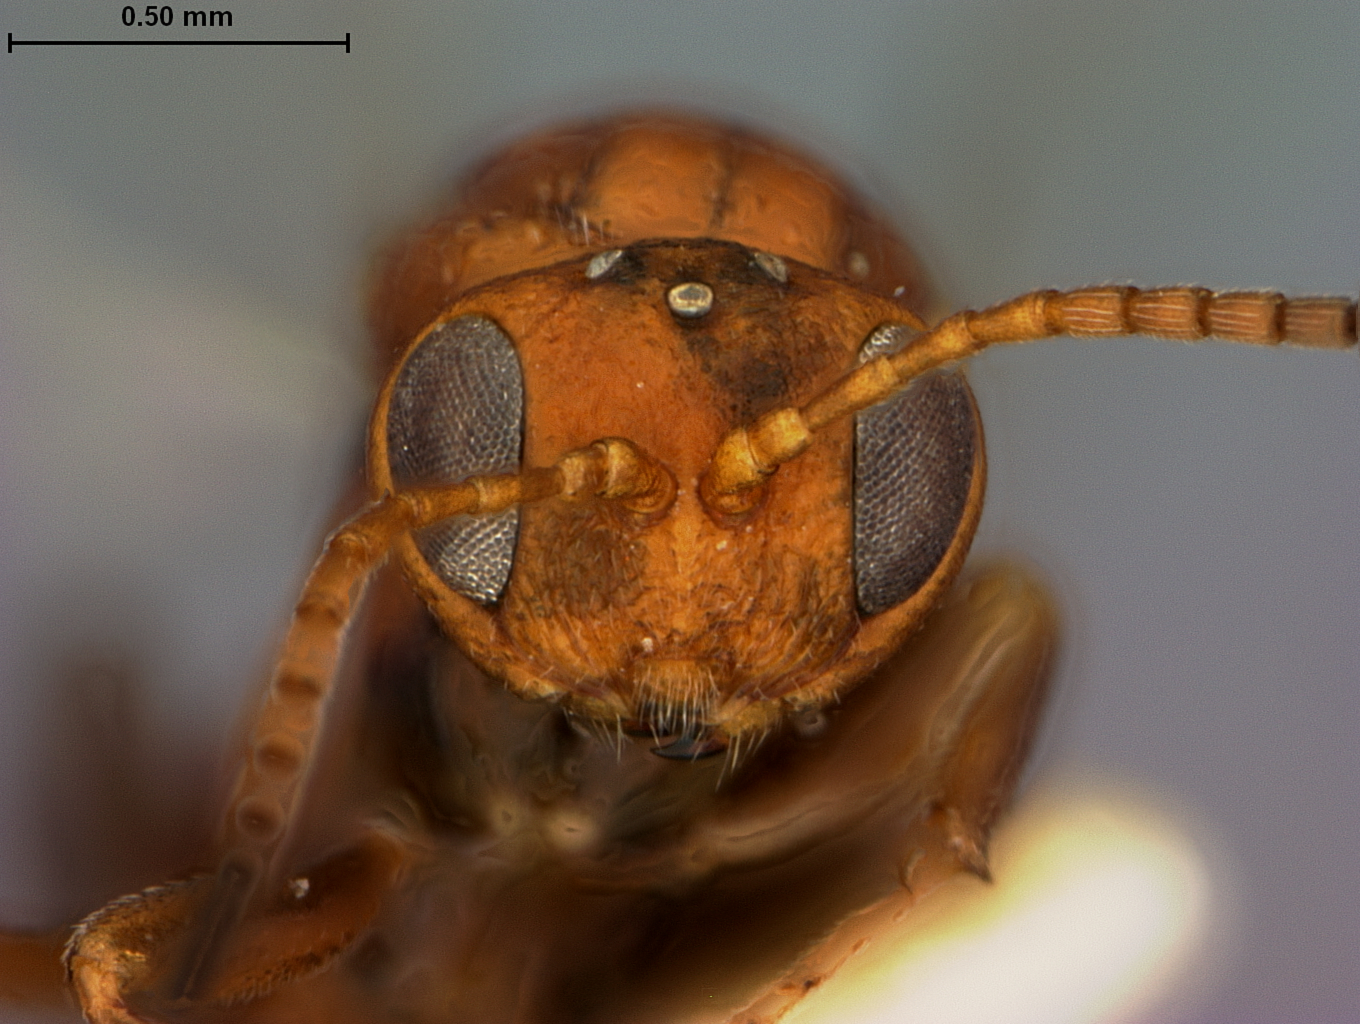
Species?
Callirhytis glandulosa
